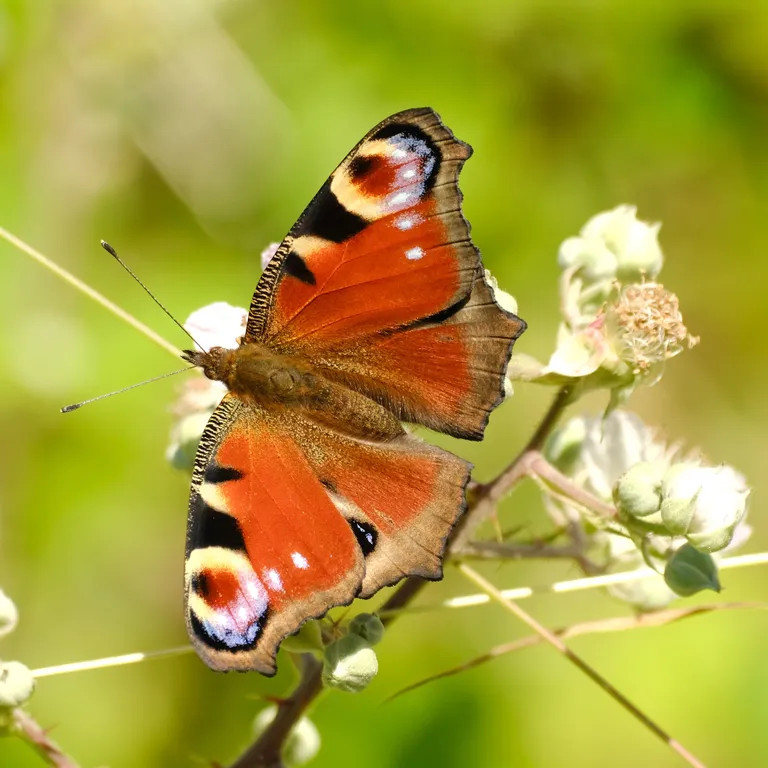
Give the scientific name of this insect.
Aglais io
